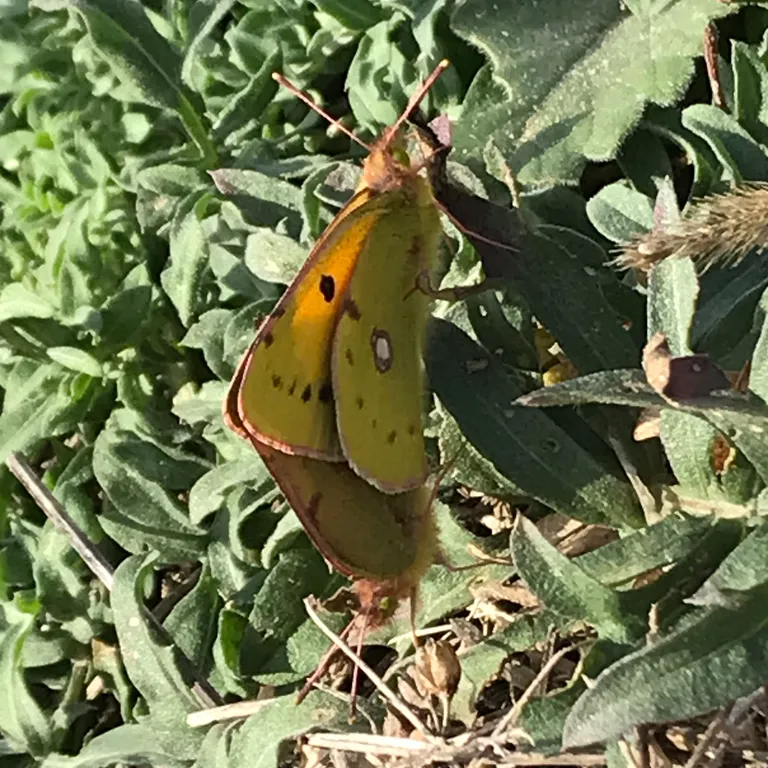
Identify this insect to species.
Colias croceus
